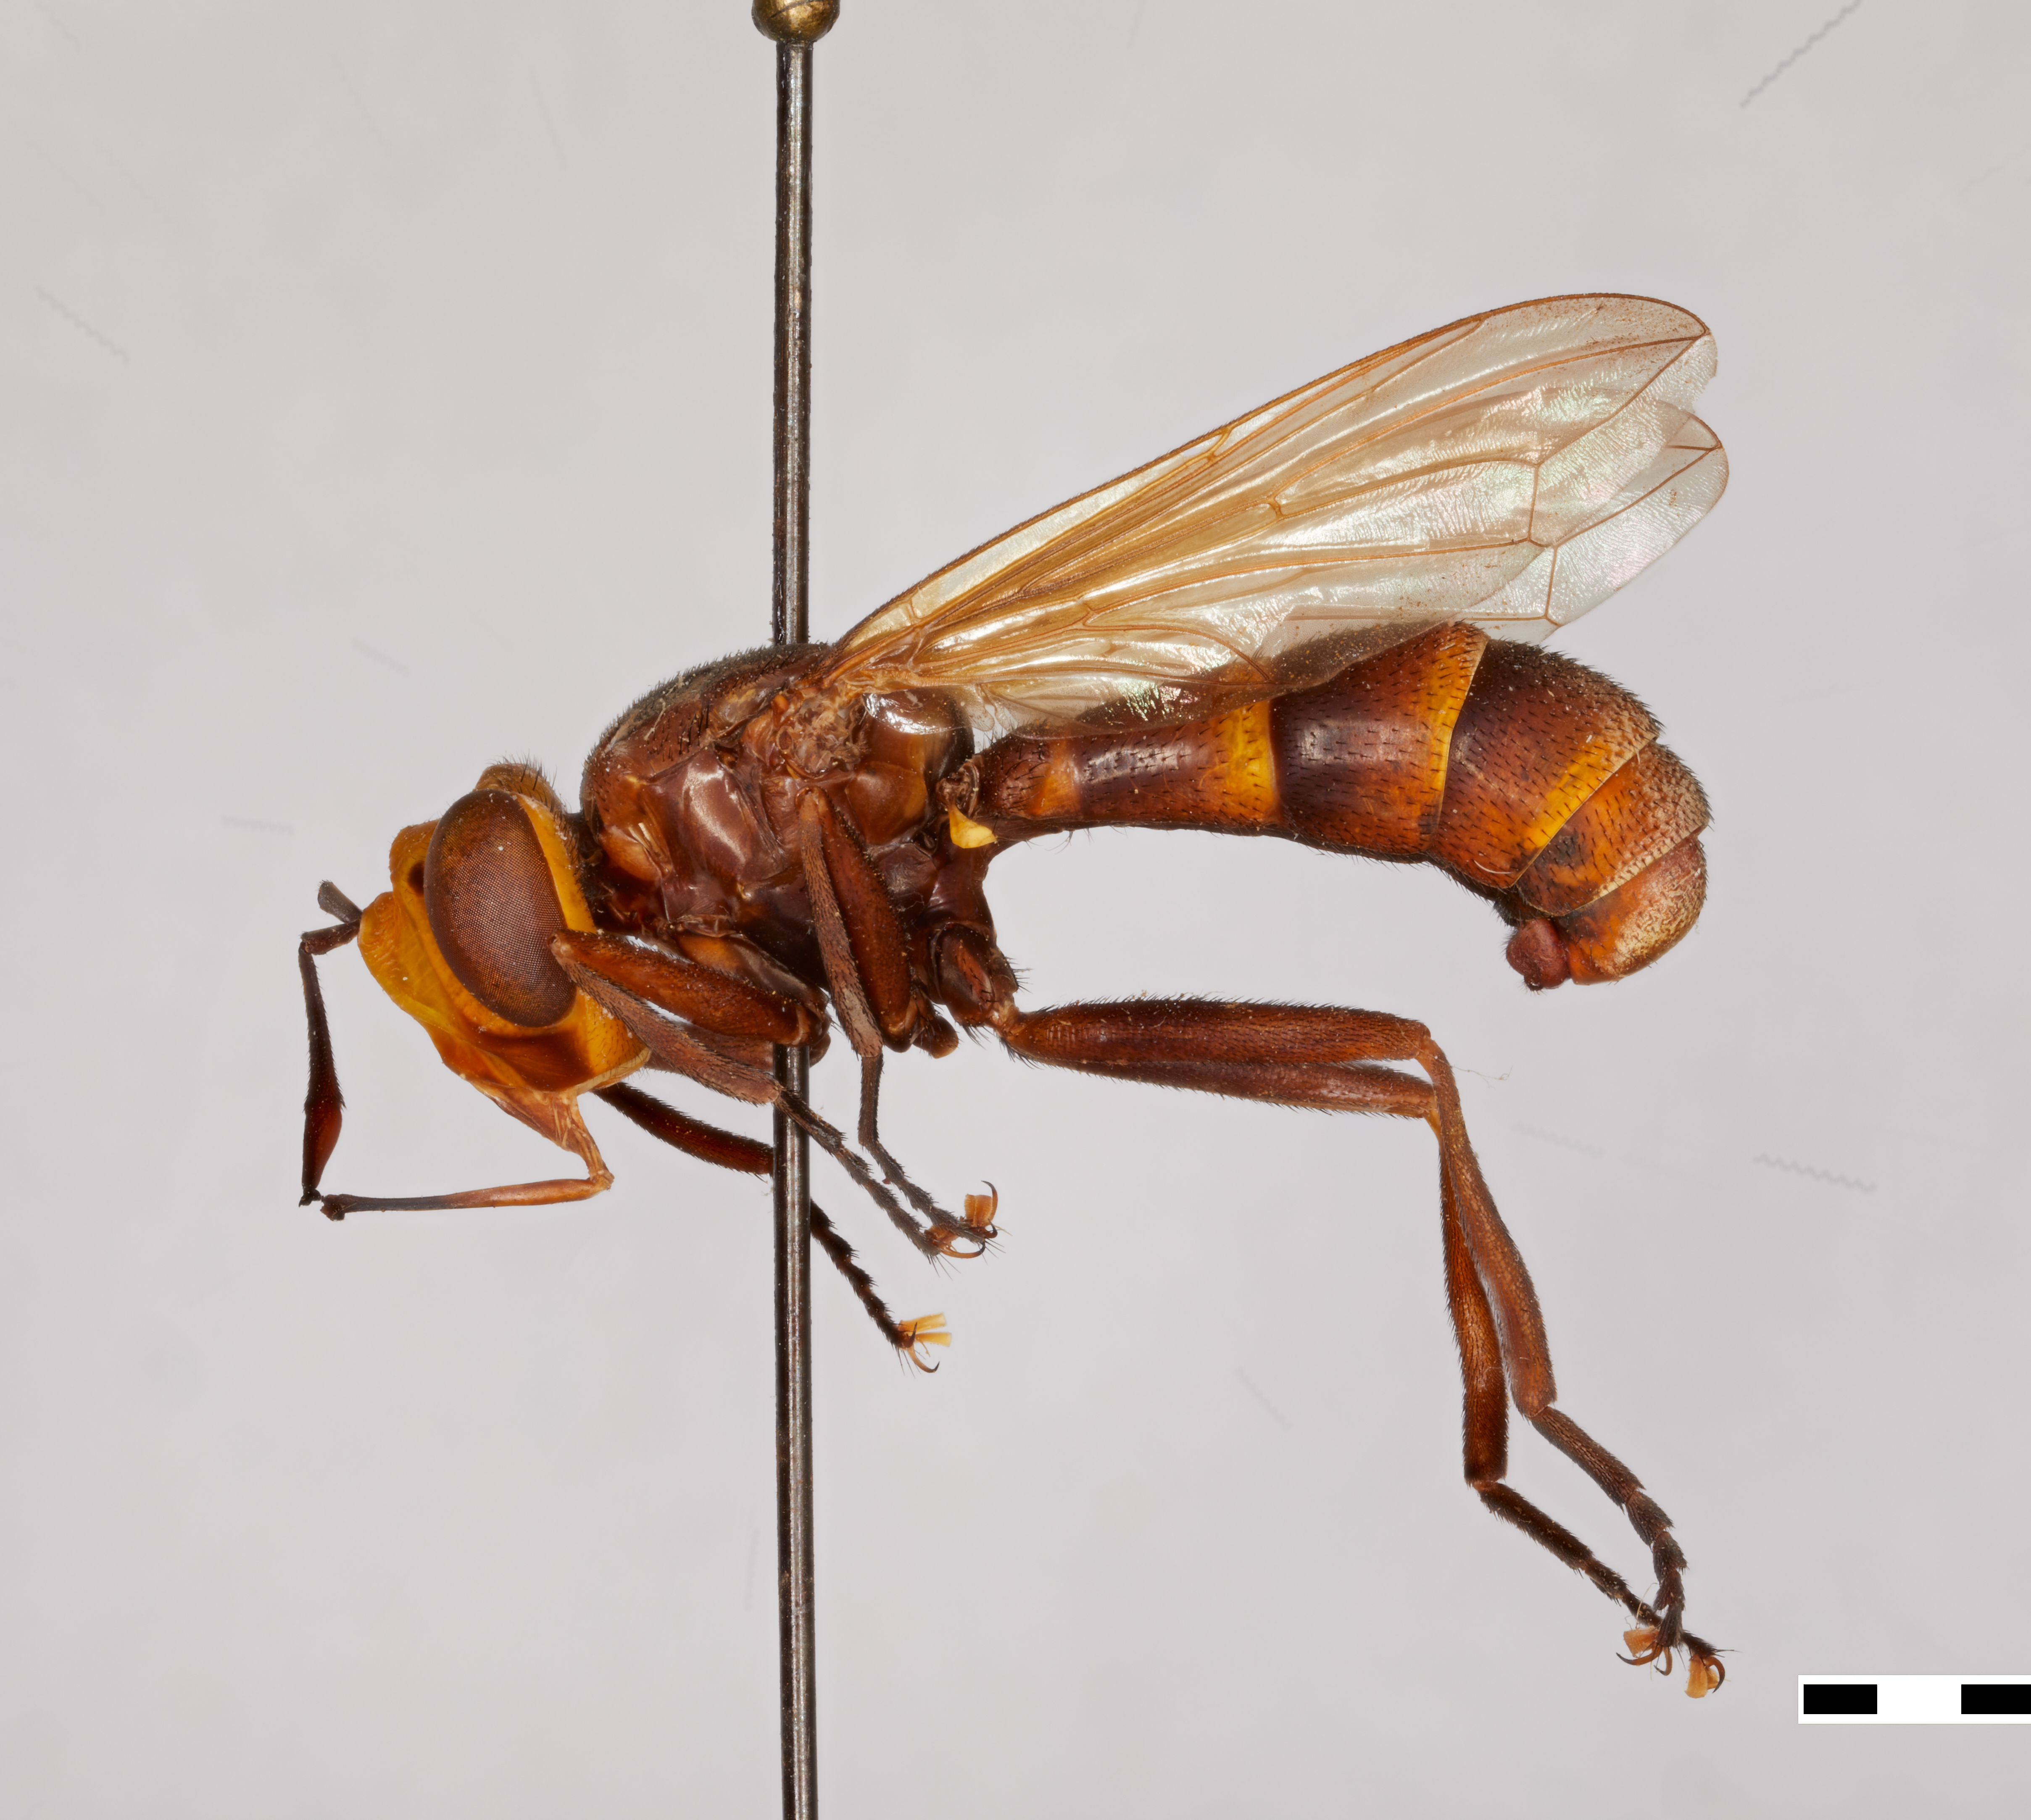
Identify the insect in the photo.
Conops maculifrons
